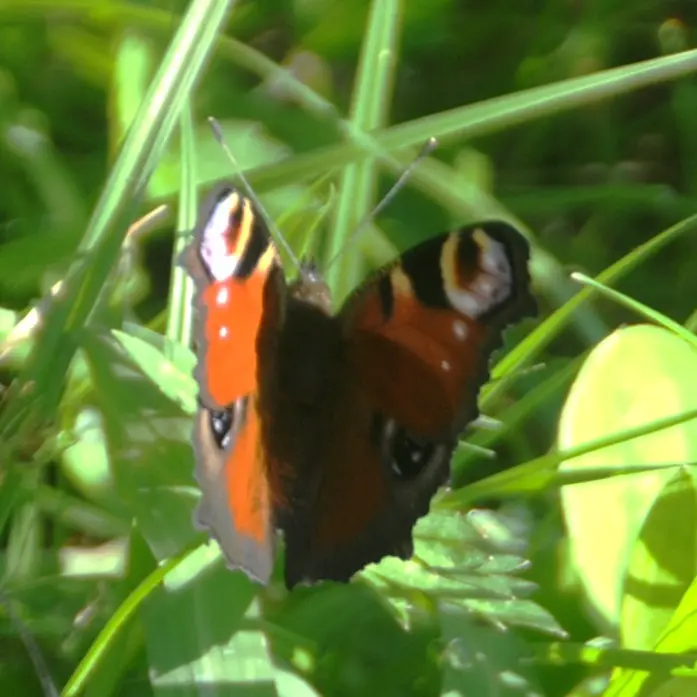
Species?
Aglais io
